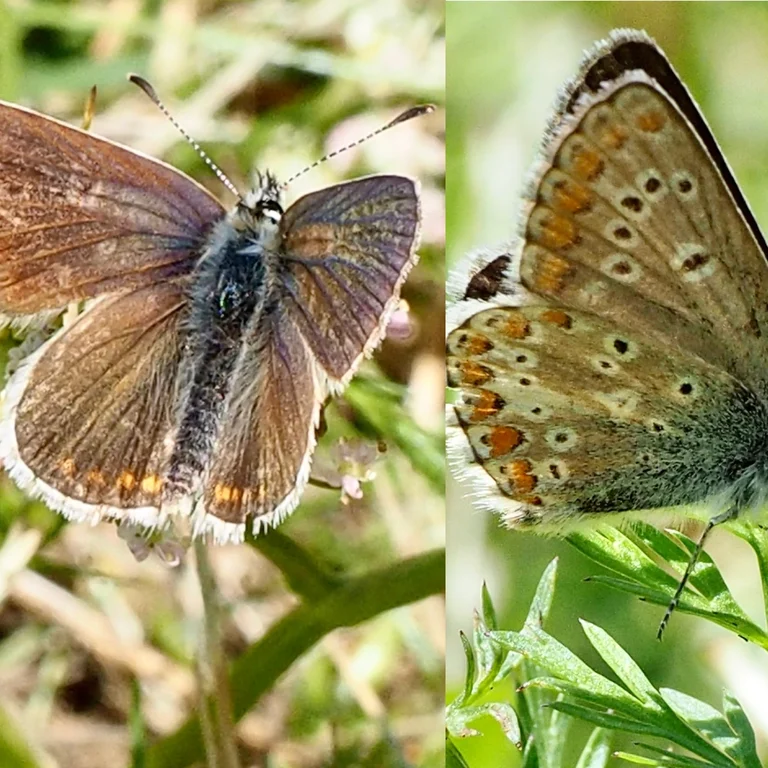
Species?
Aricia agestis/artaxerxes
